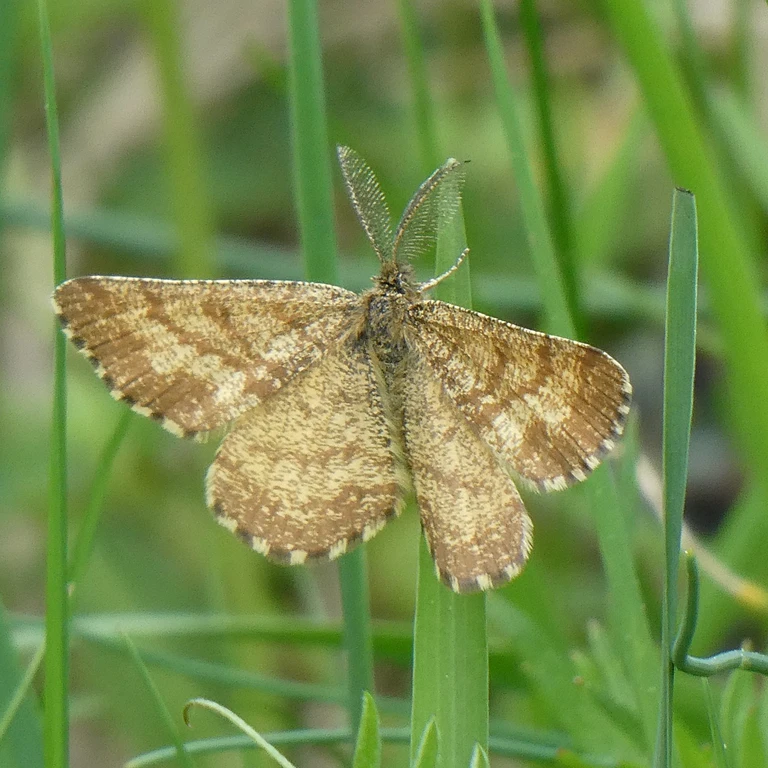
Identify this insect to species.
Ematurga atomaria
